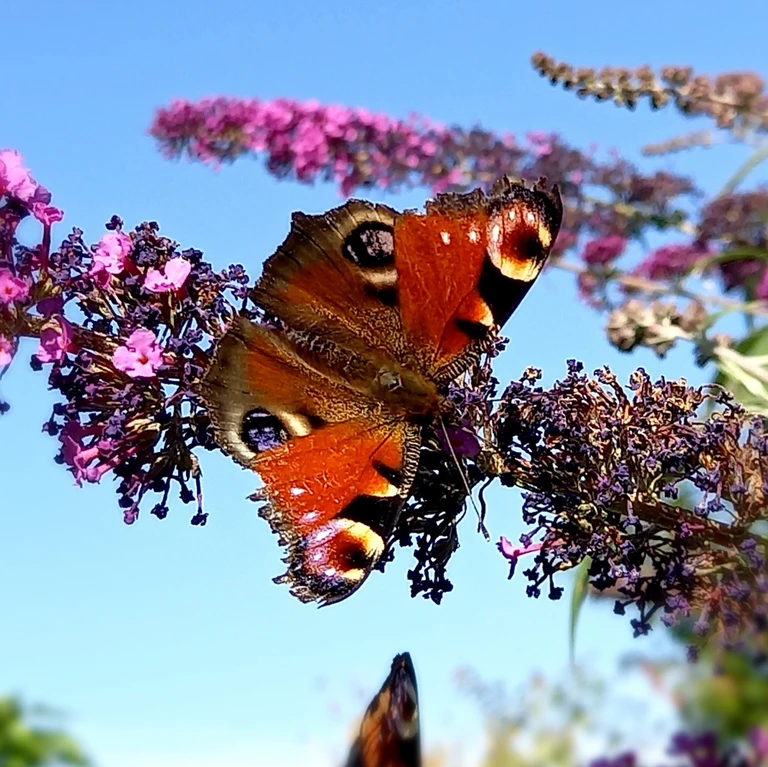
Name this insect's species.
Aglais io
